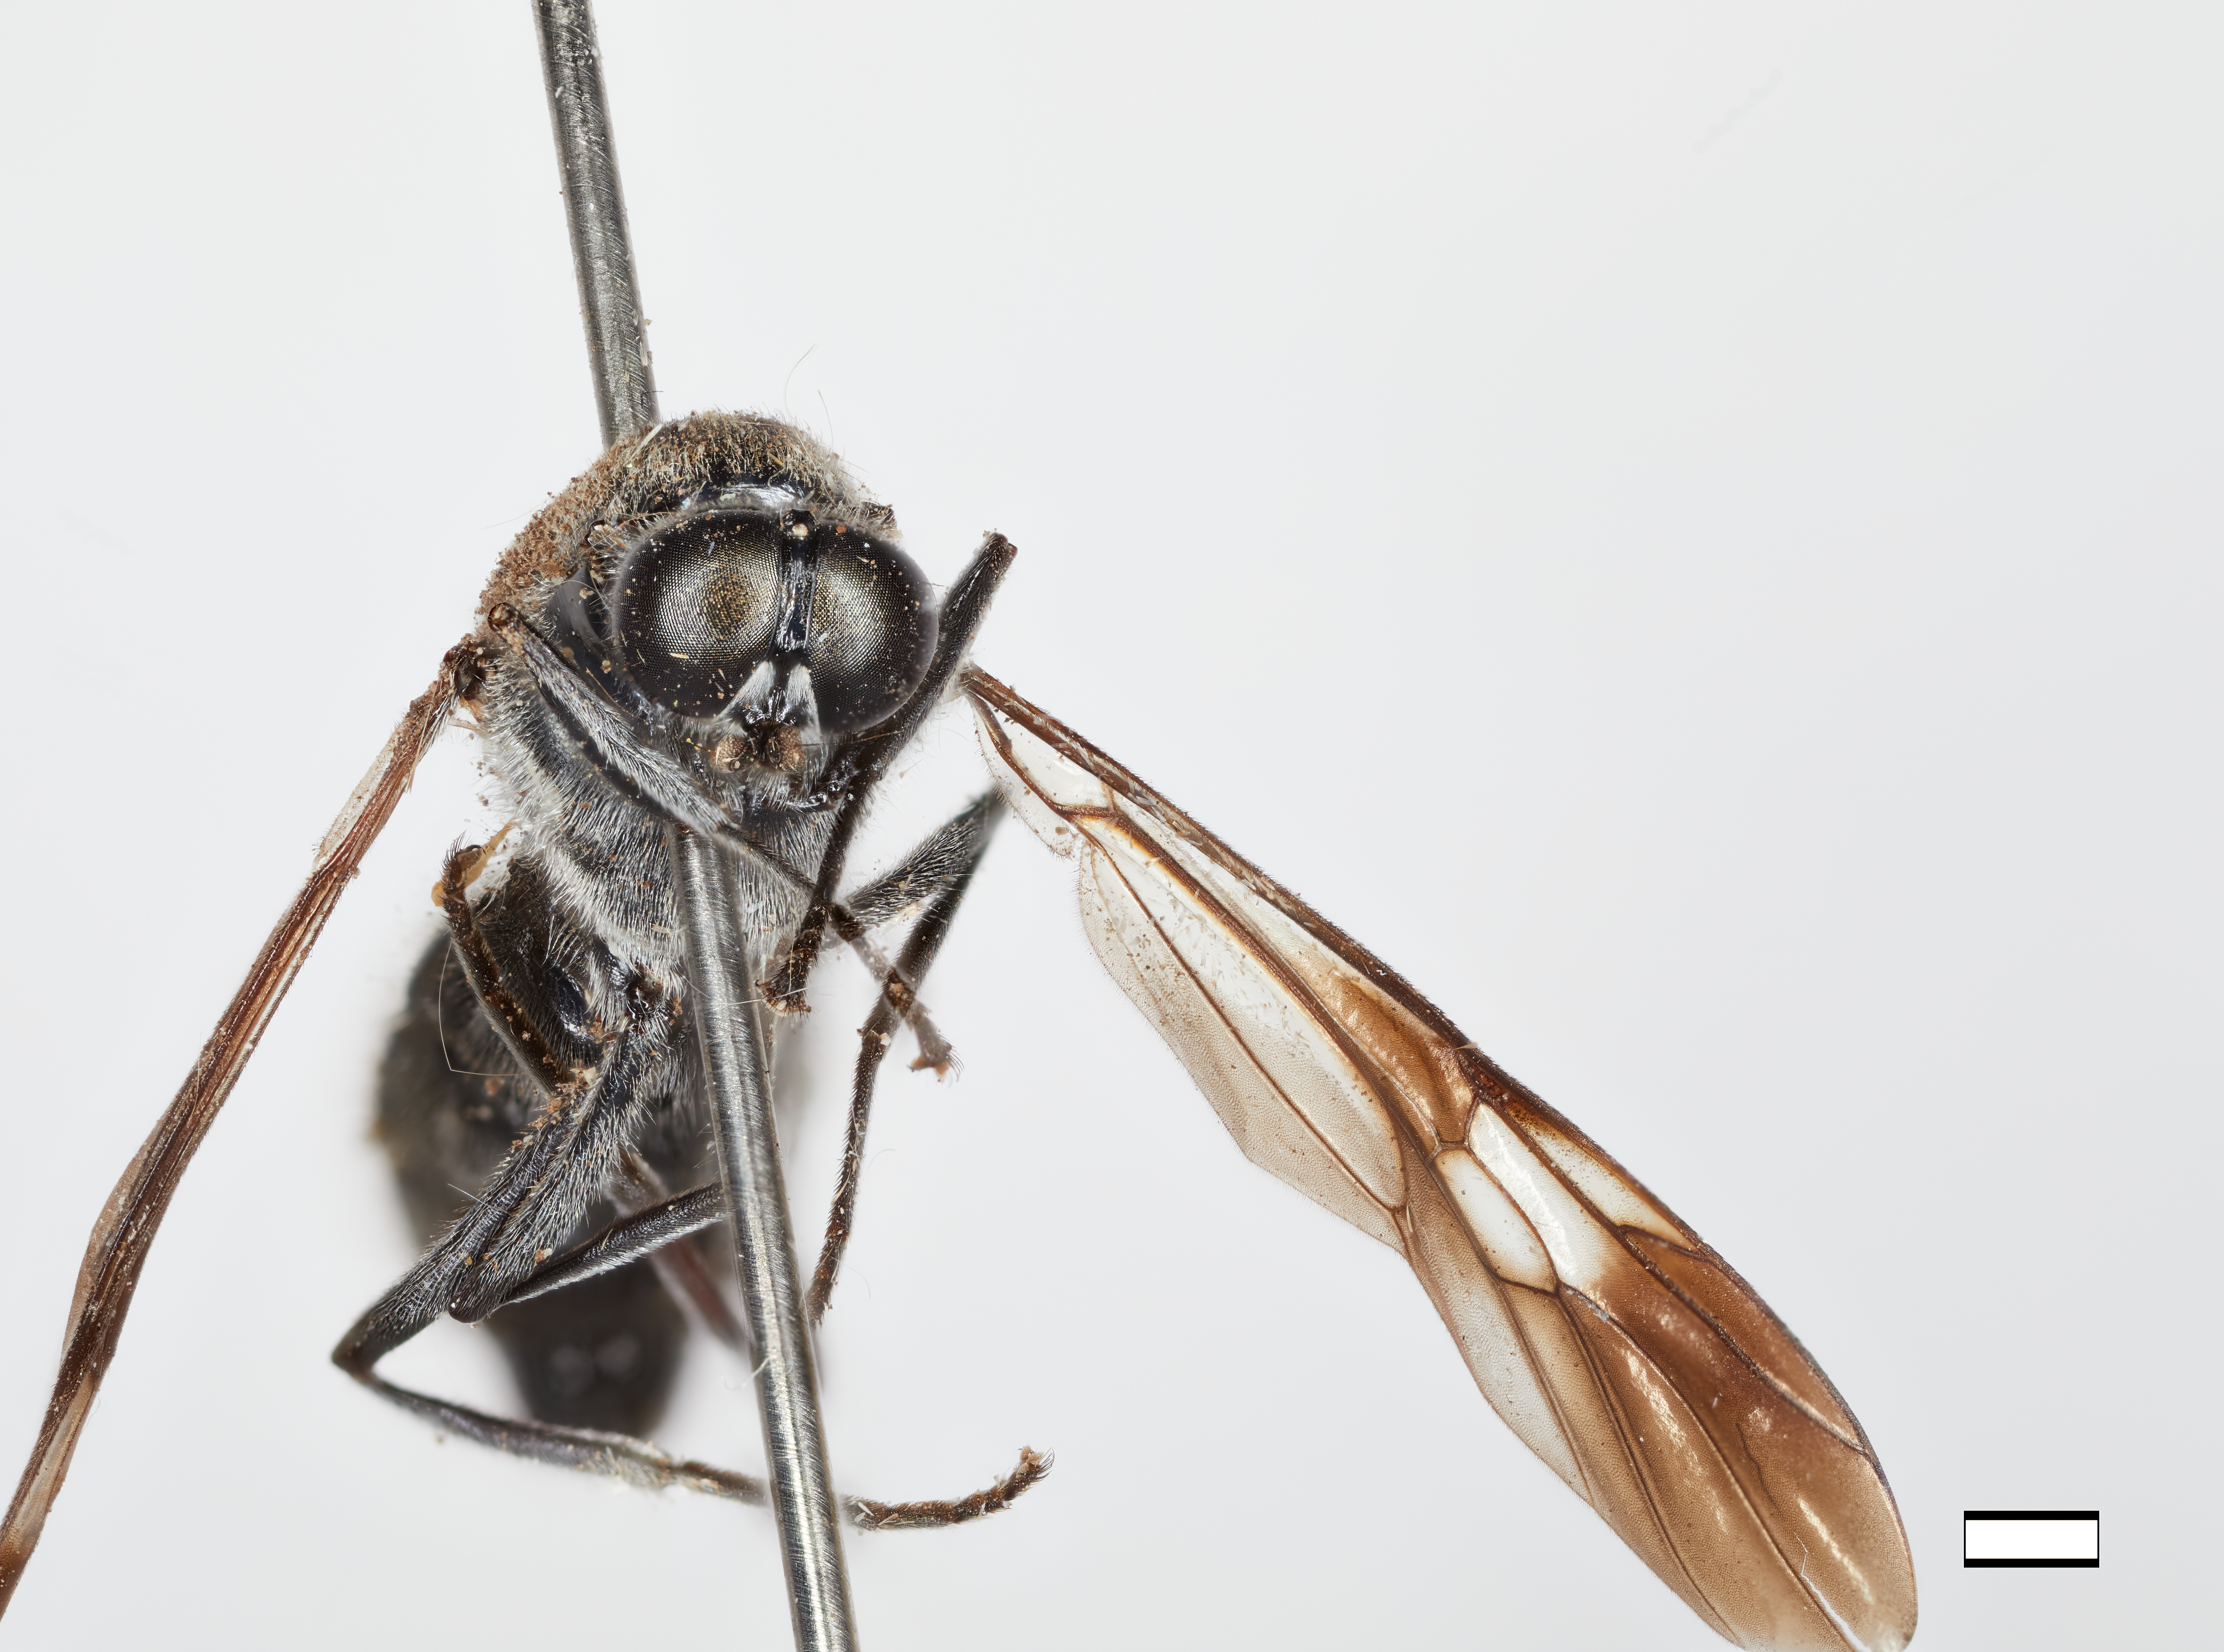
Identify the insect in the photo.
Culcua normani
